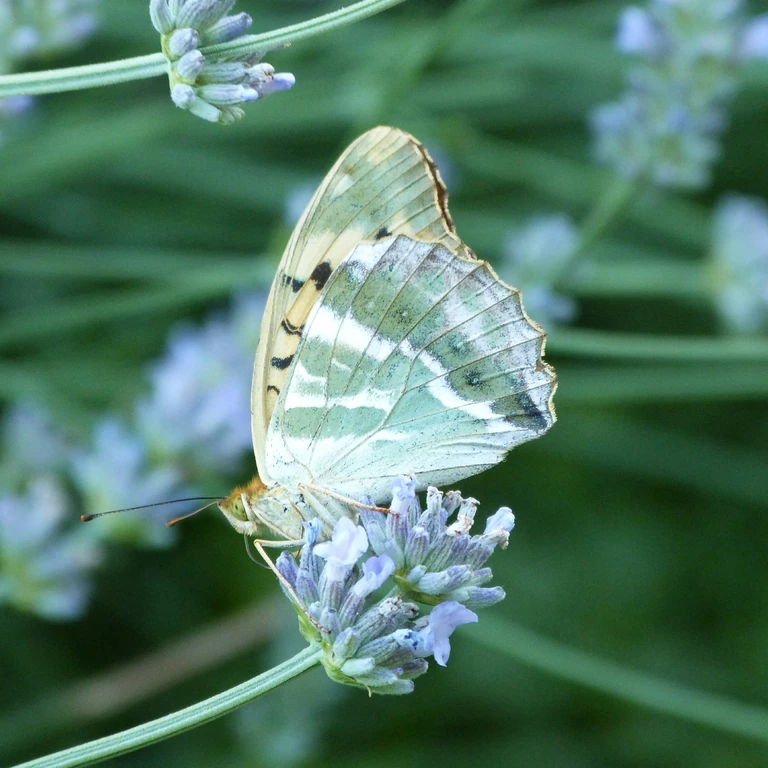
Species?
Argynnis paphia
